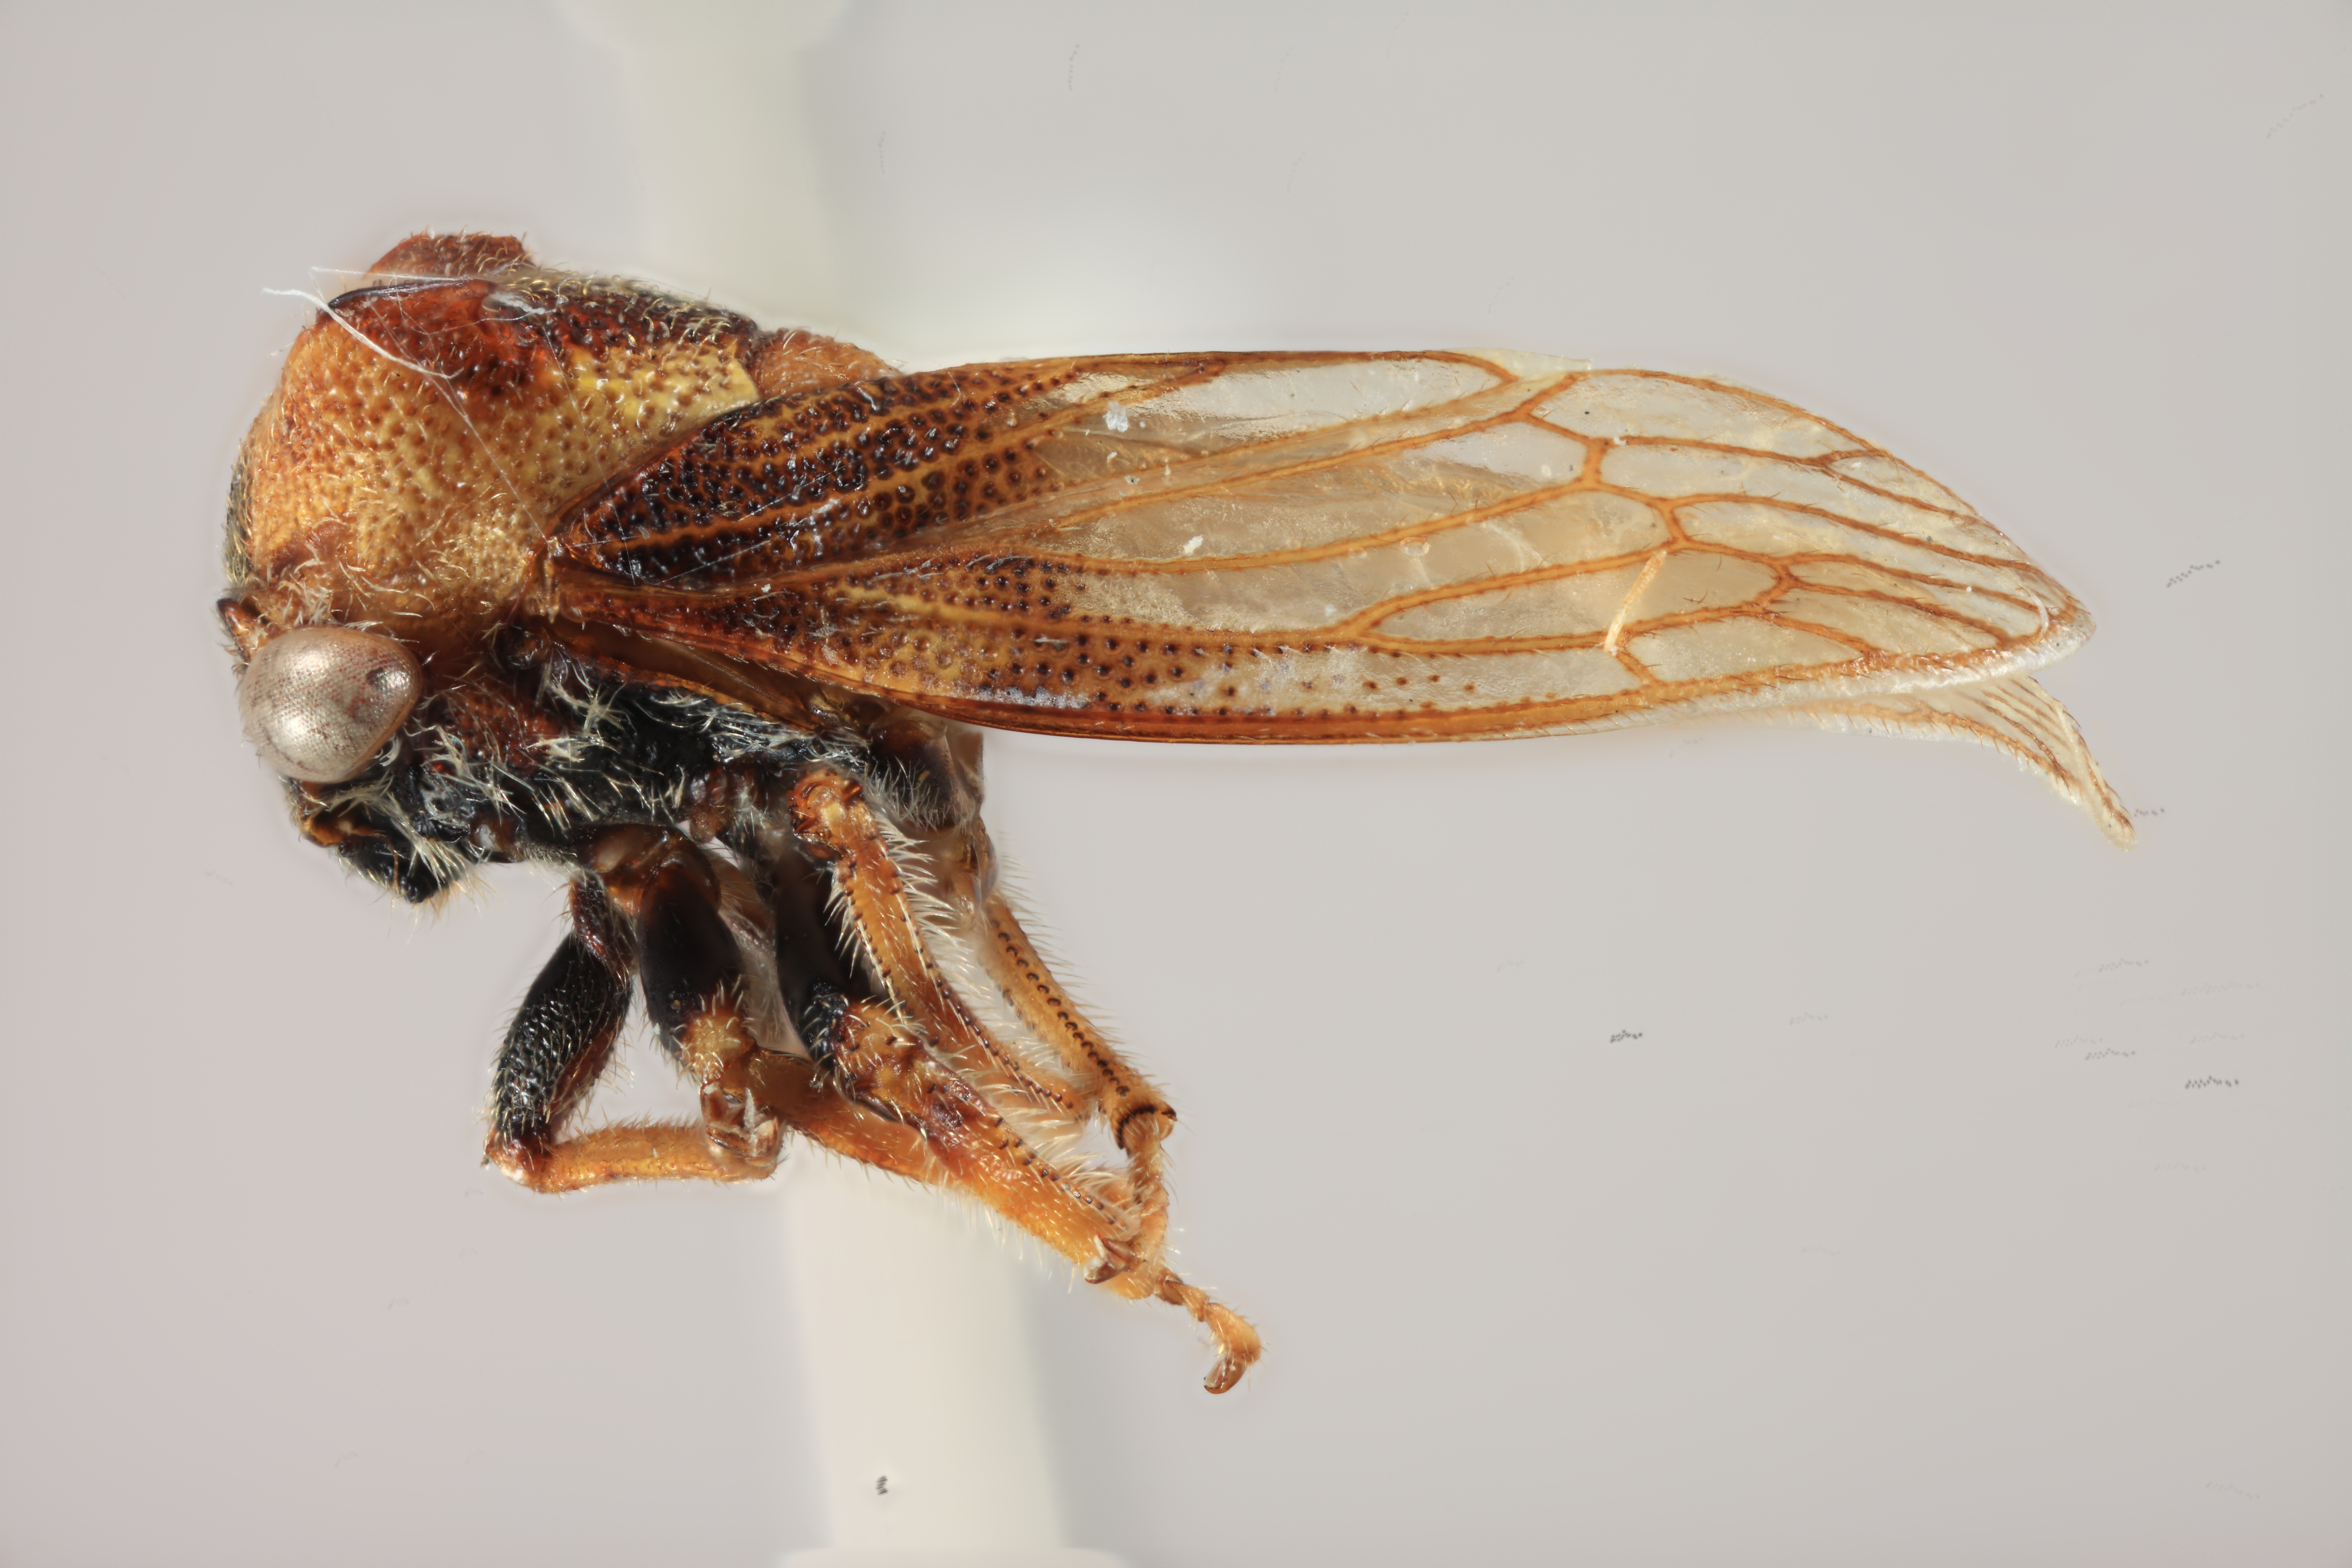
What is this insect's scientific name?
Tolania braziliensis
